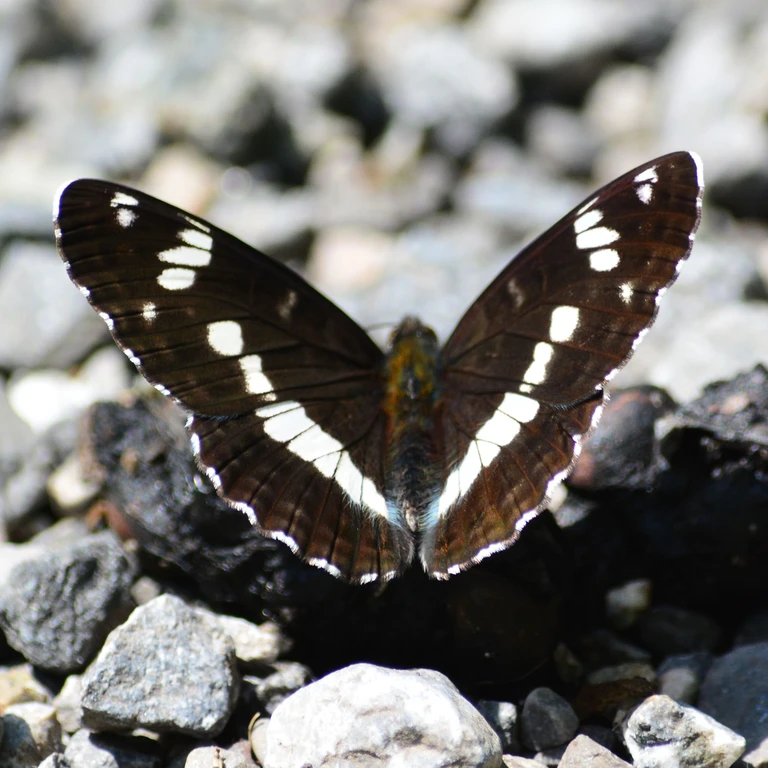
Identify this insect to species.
Limenitis camilla (also Ladoga camilla)
